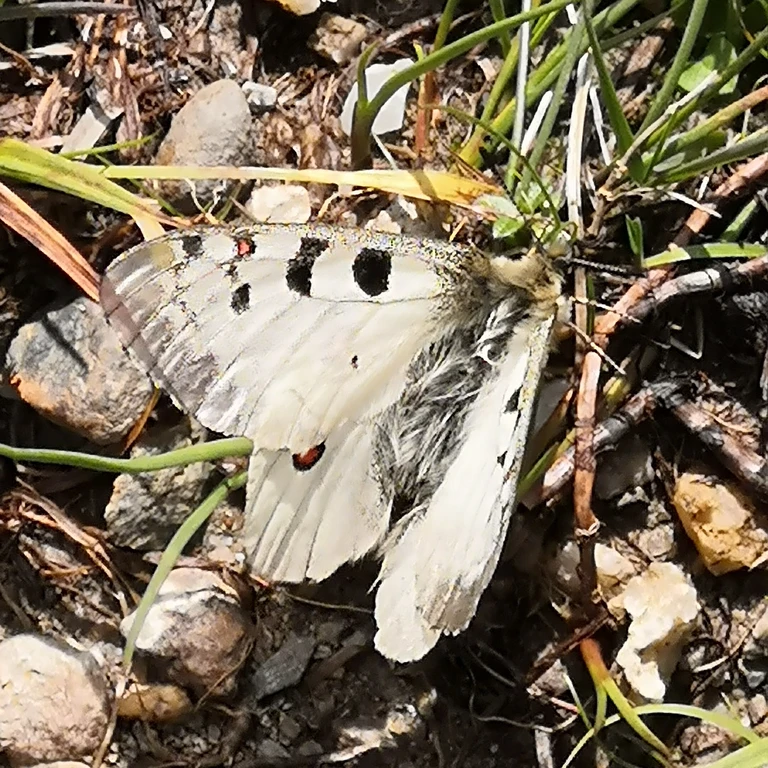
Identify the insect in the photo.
Parnassius phoebus
